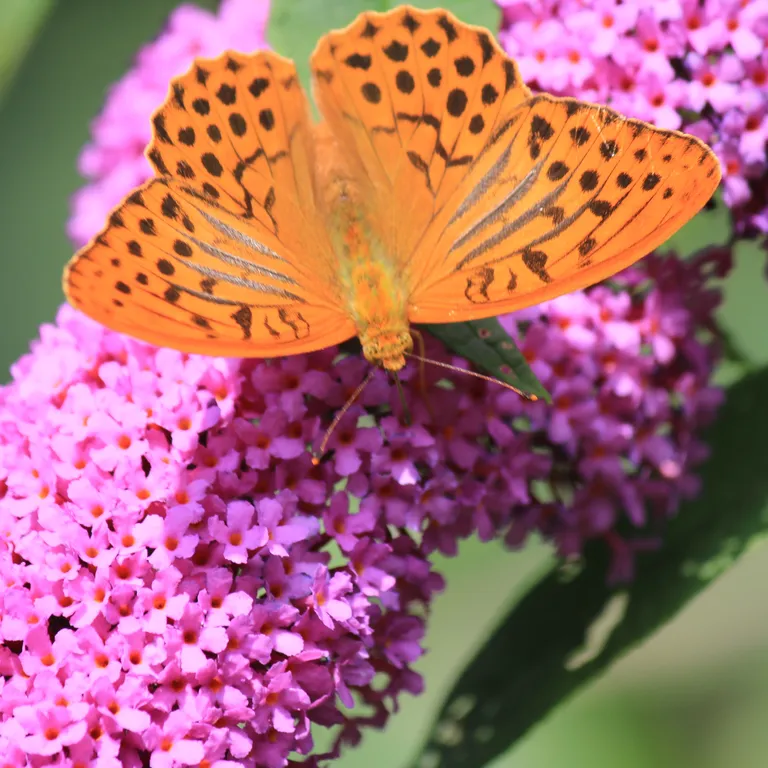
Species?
Argynnis paphia
